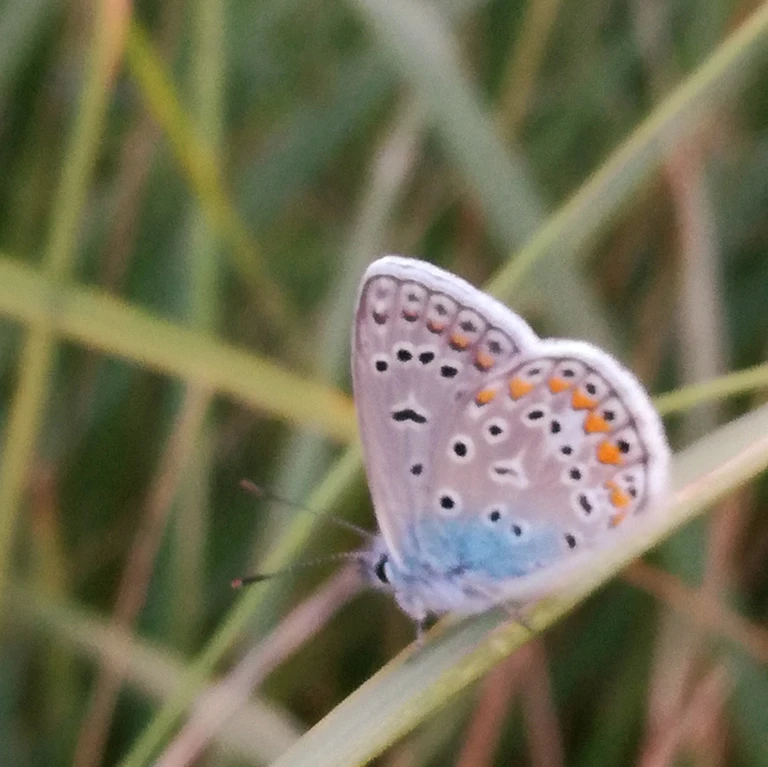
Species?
Polyommatus icarus
